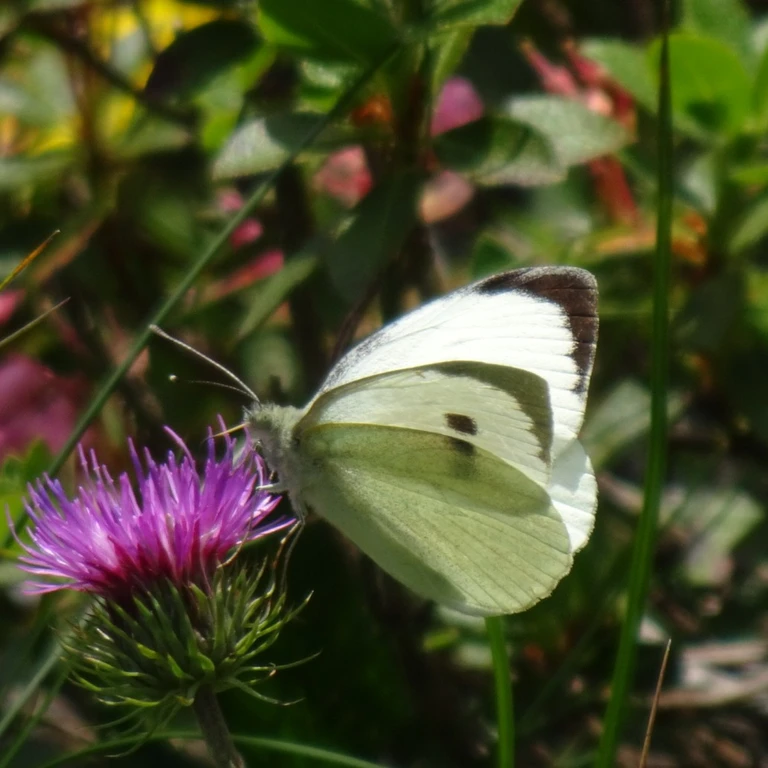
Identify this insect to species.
Pieris brassicae
